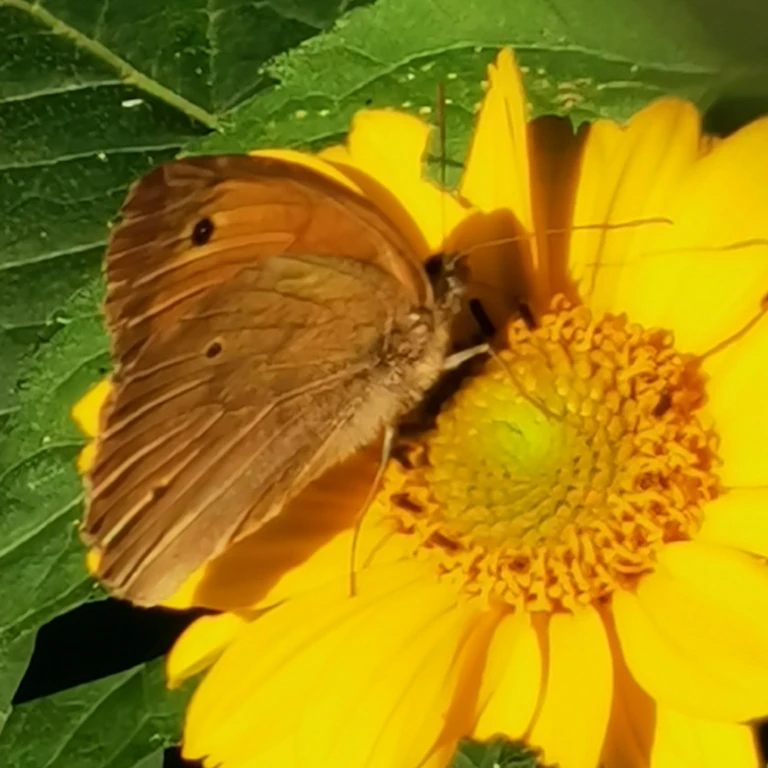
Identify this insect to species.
Maniola jurtina
